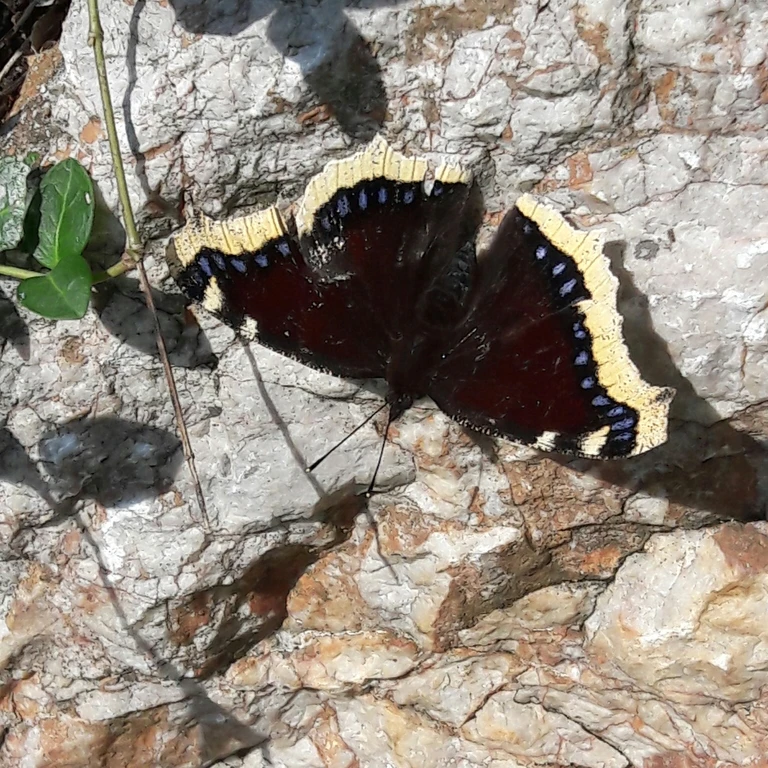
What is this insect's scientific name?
Nymphalis antiopa
